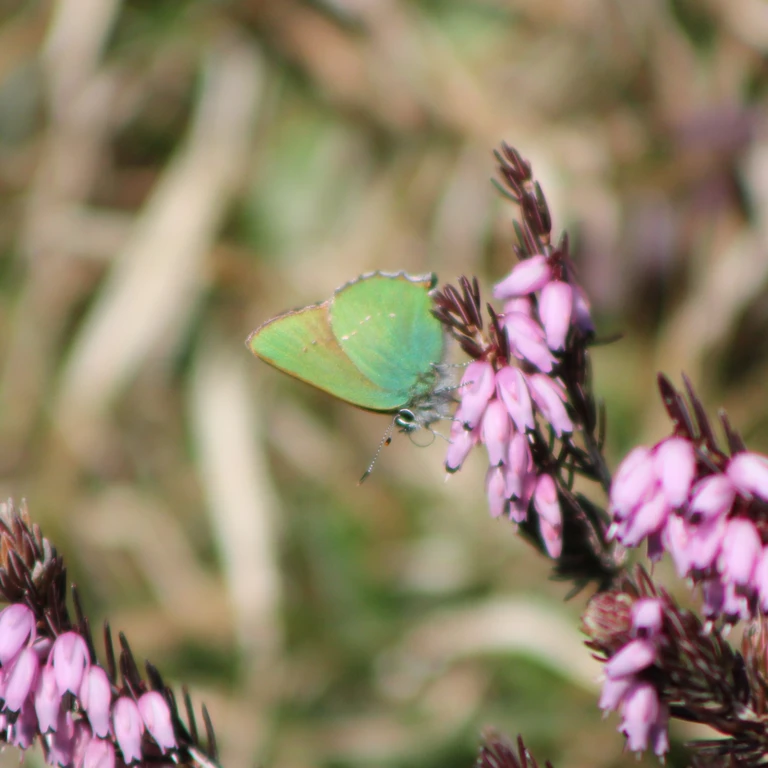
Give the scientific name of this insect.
Callophrys rubi
